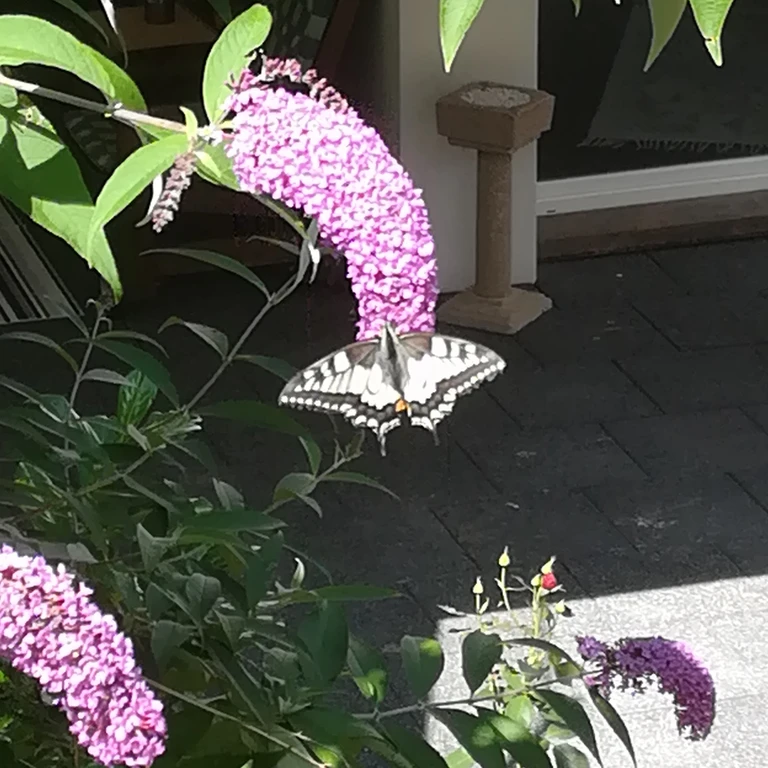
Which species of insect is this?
Papilio machaon
